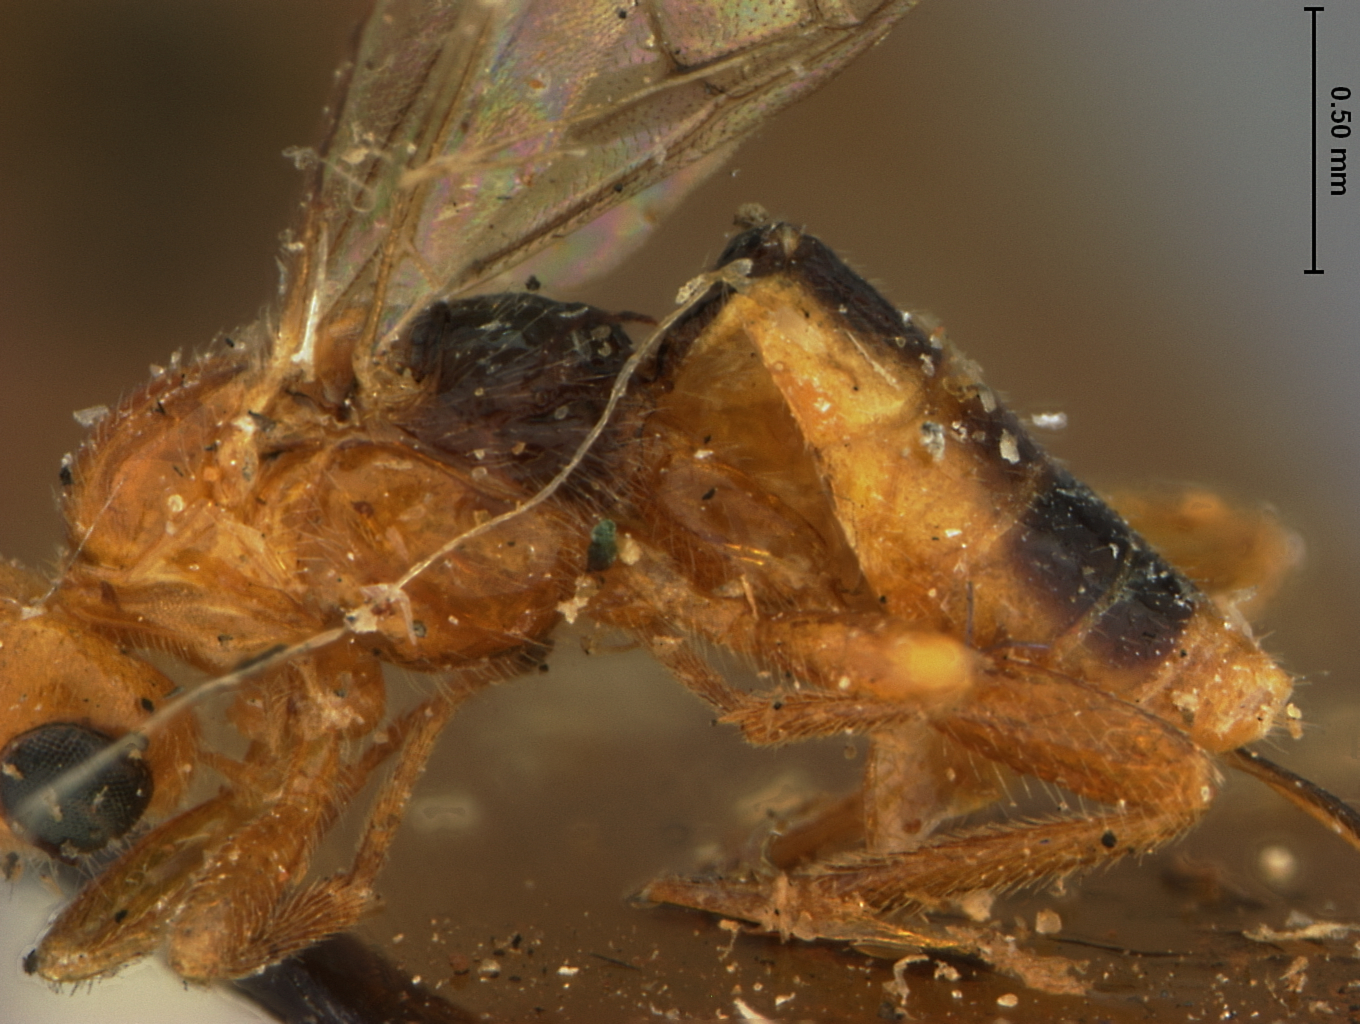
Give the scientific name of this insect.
Bracon japella
